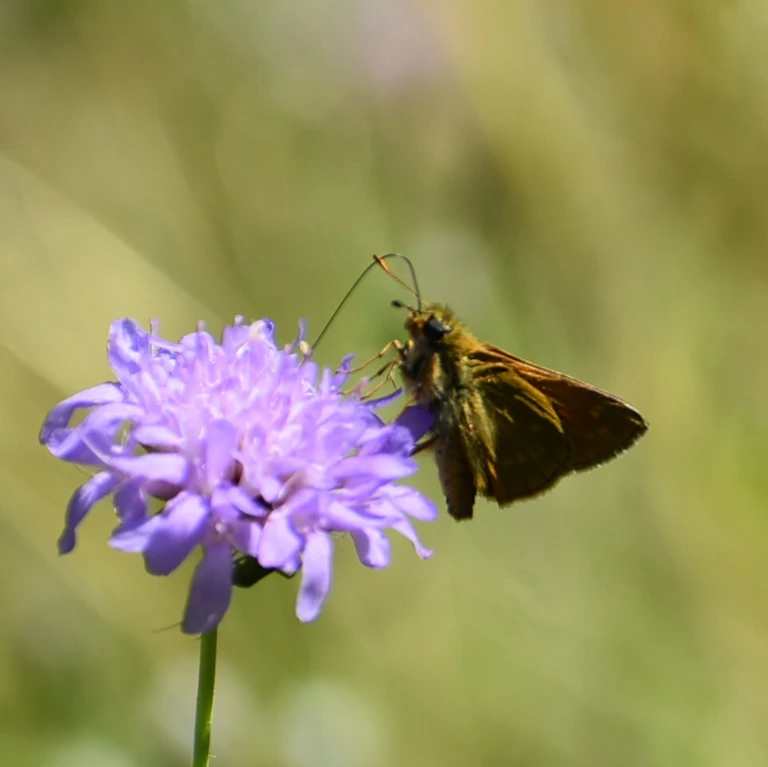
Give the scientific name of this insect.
Ochlodes sylvanus (also Ochlodes venata)
